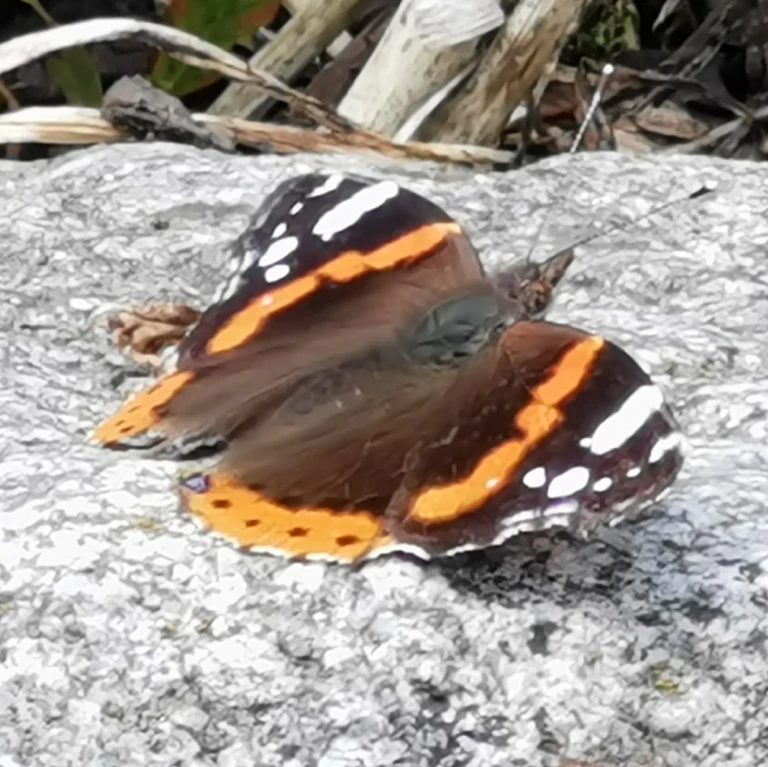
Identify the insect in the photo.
Vanessa atalanta
